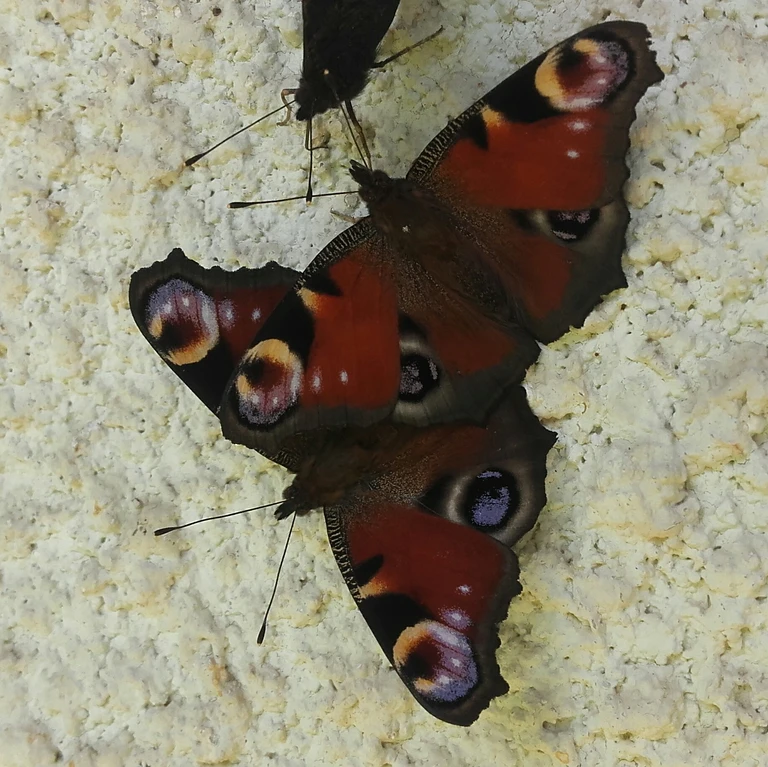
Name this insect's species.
Aglais io
